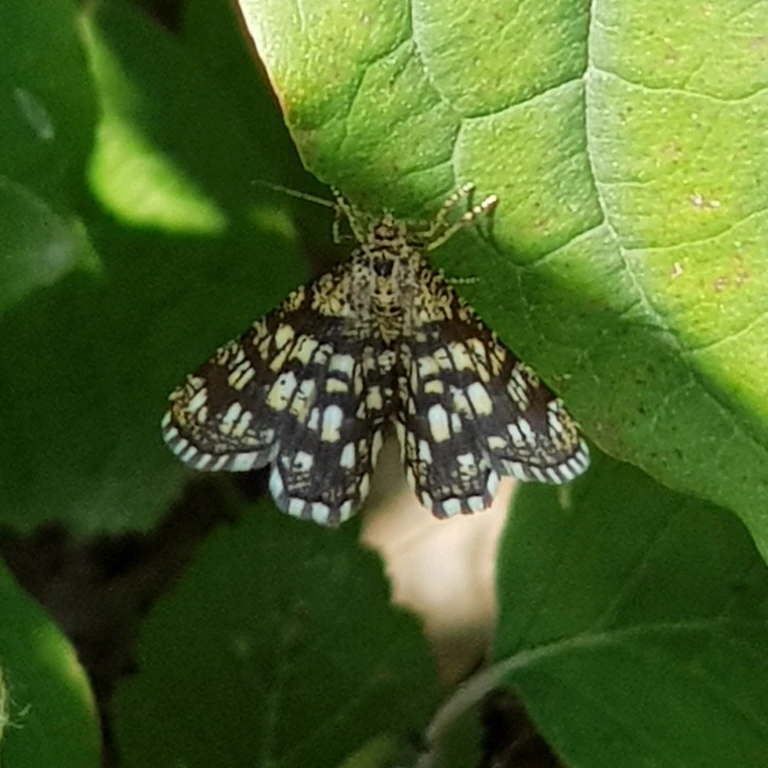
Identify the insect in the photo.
Chiasmia clathrata
